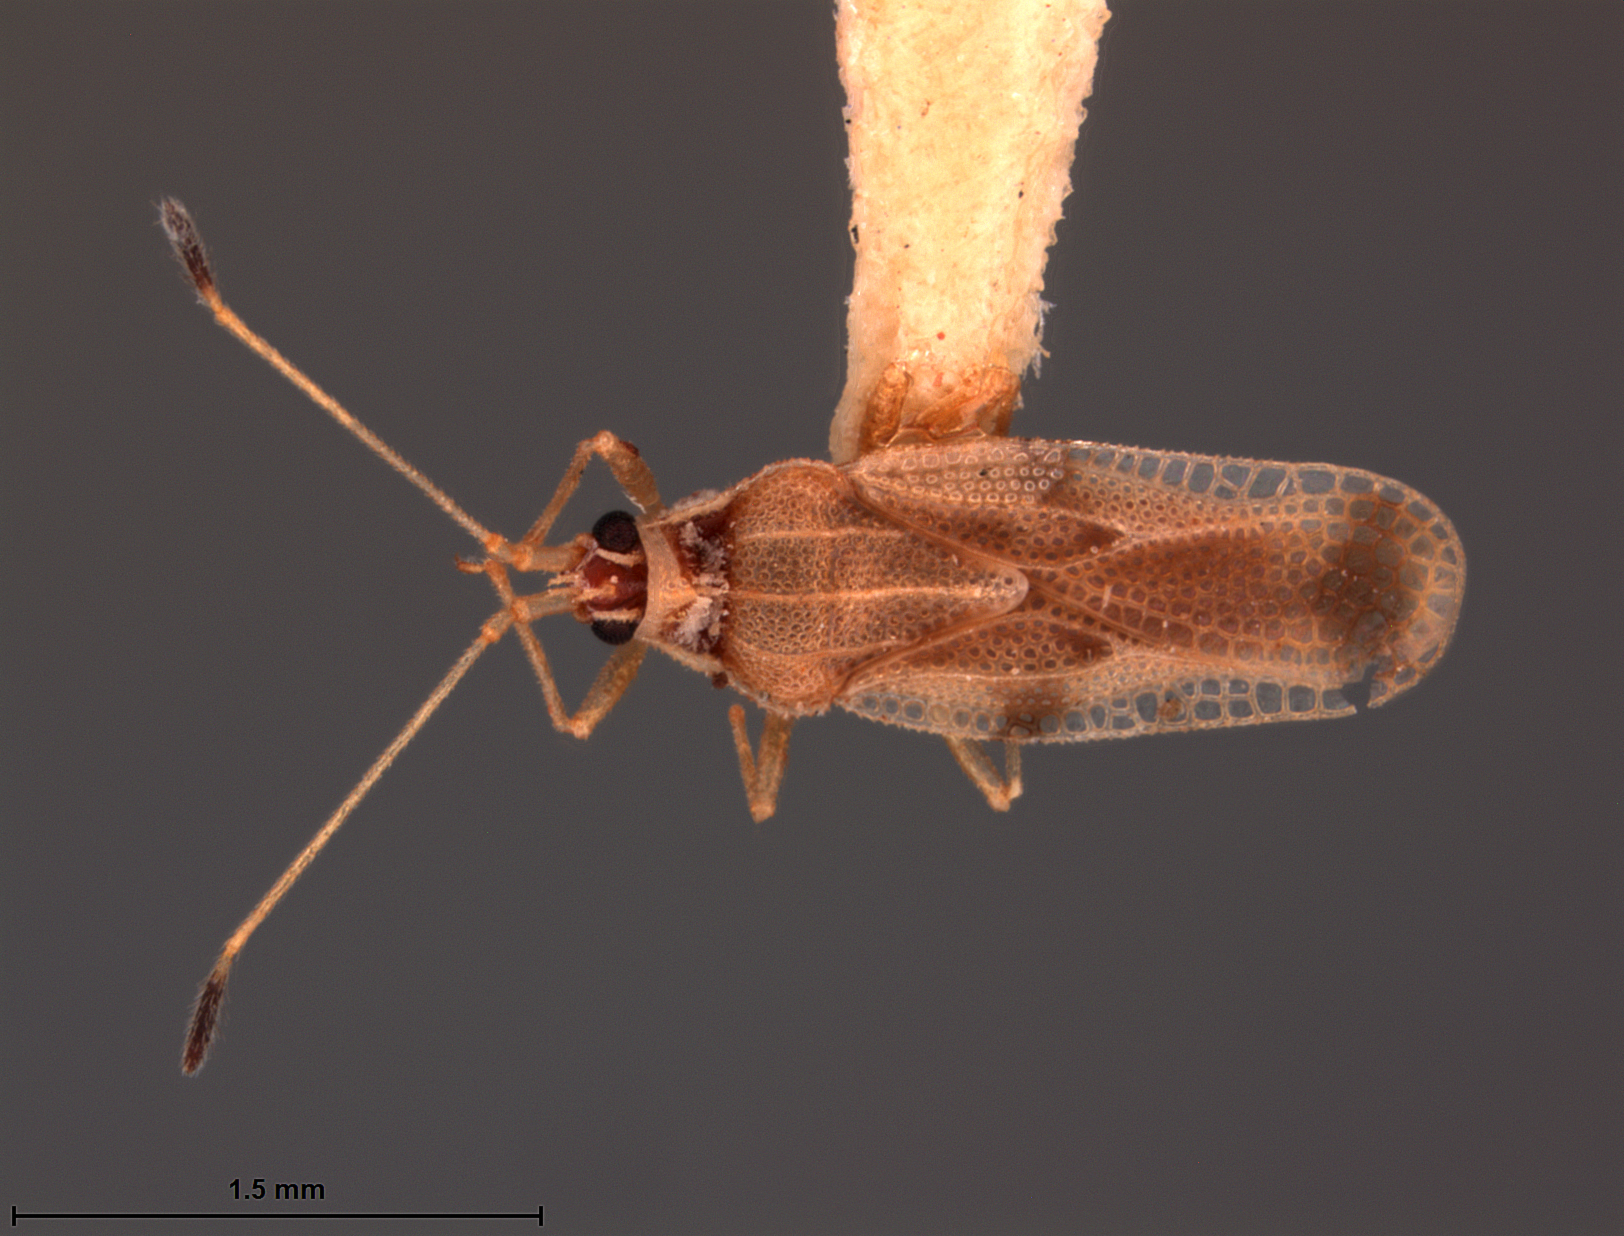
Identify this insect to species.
Tingis abundans
